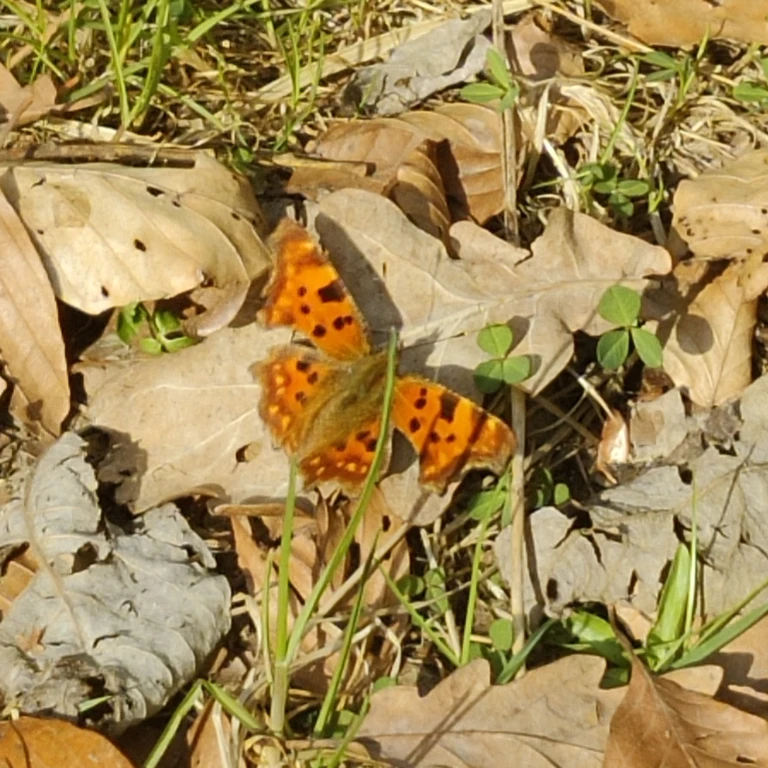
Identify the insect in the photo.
Polygonia c-album
